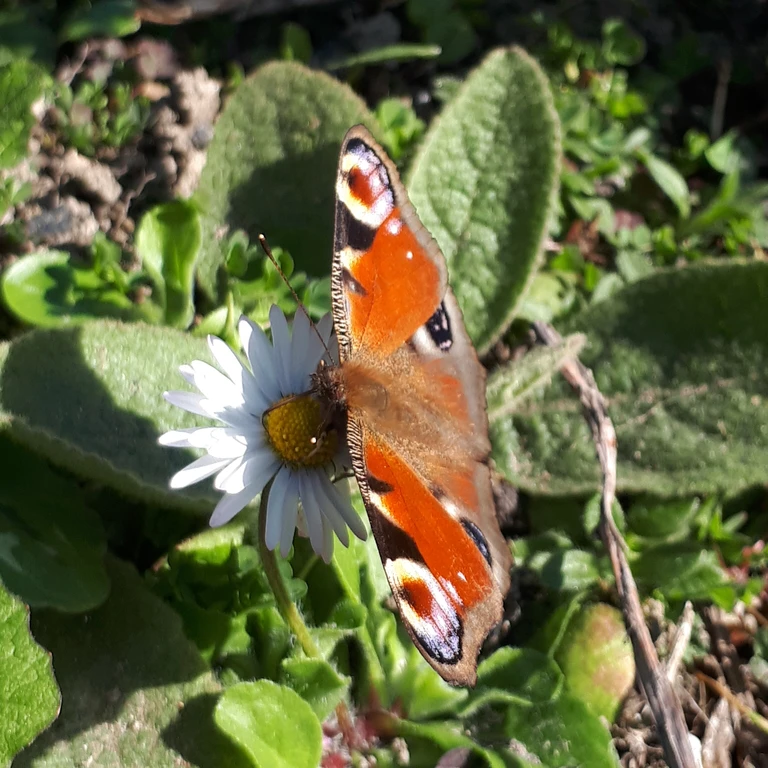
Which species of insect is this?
Aglais io
